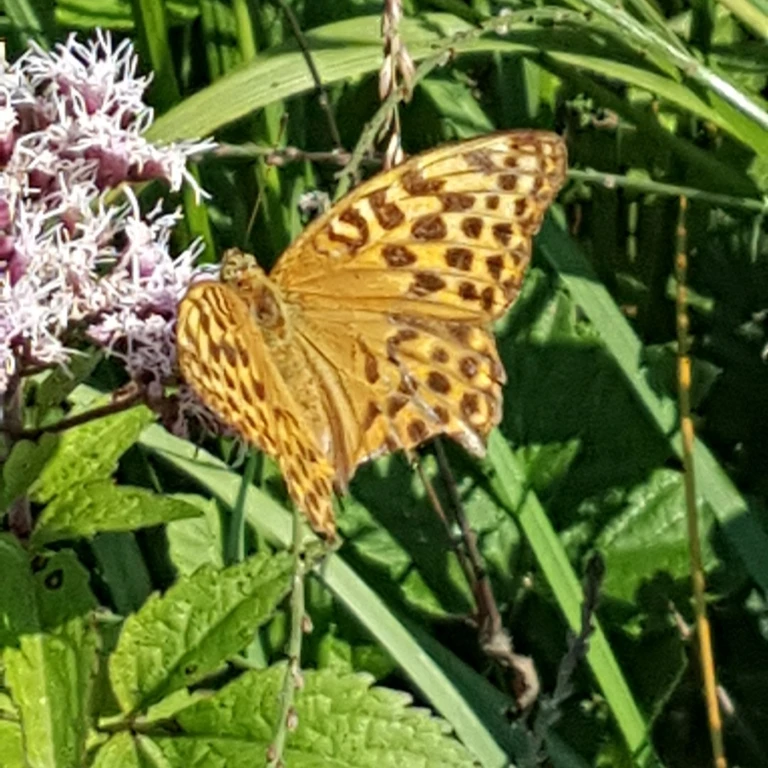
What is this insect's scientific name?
Argynnis paphia
